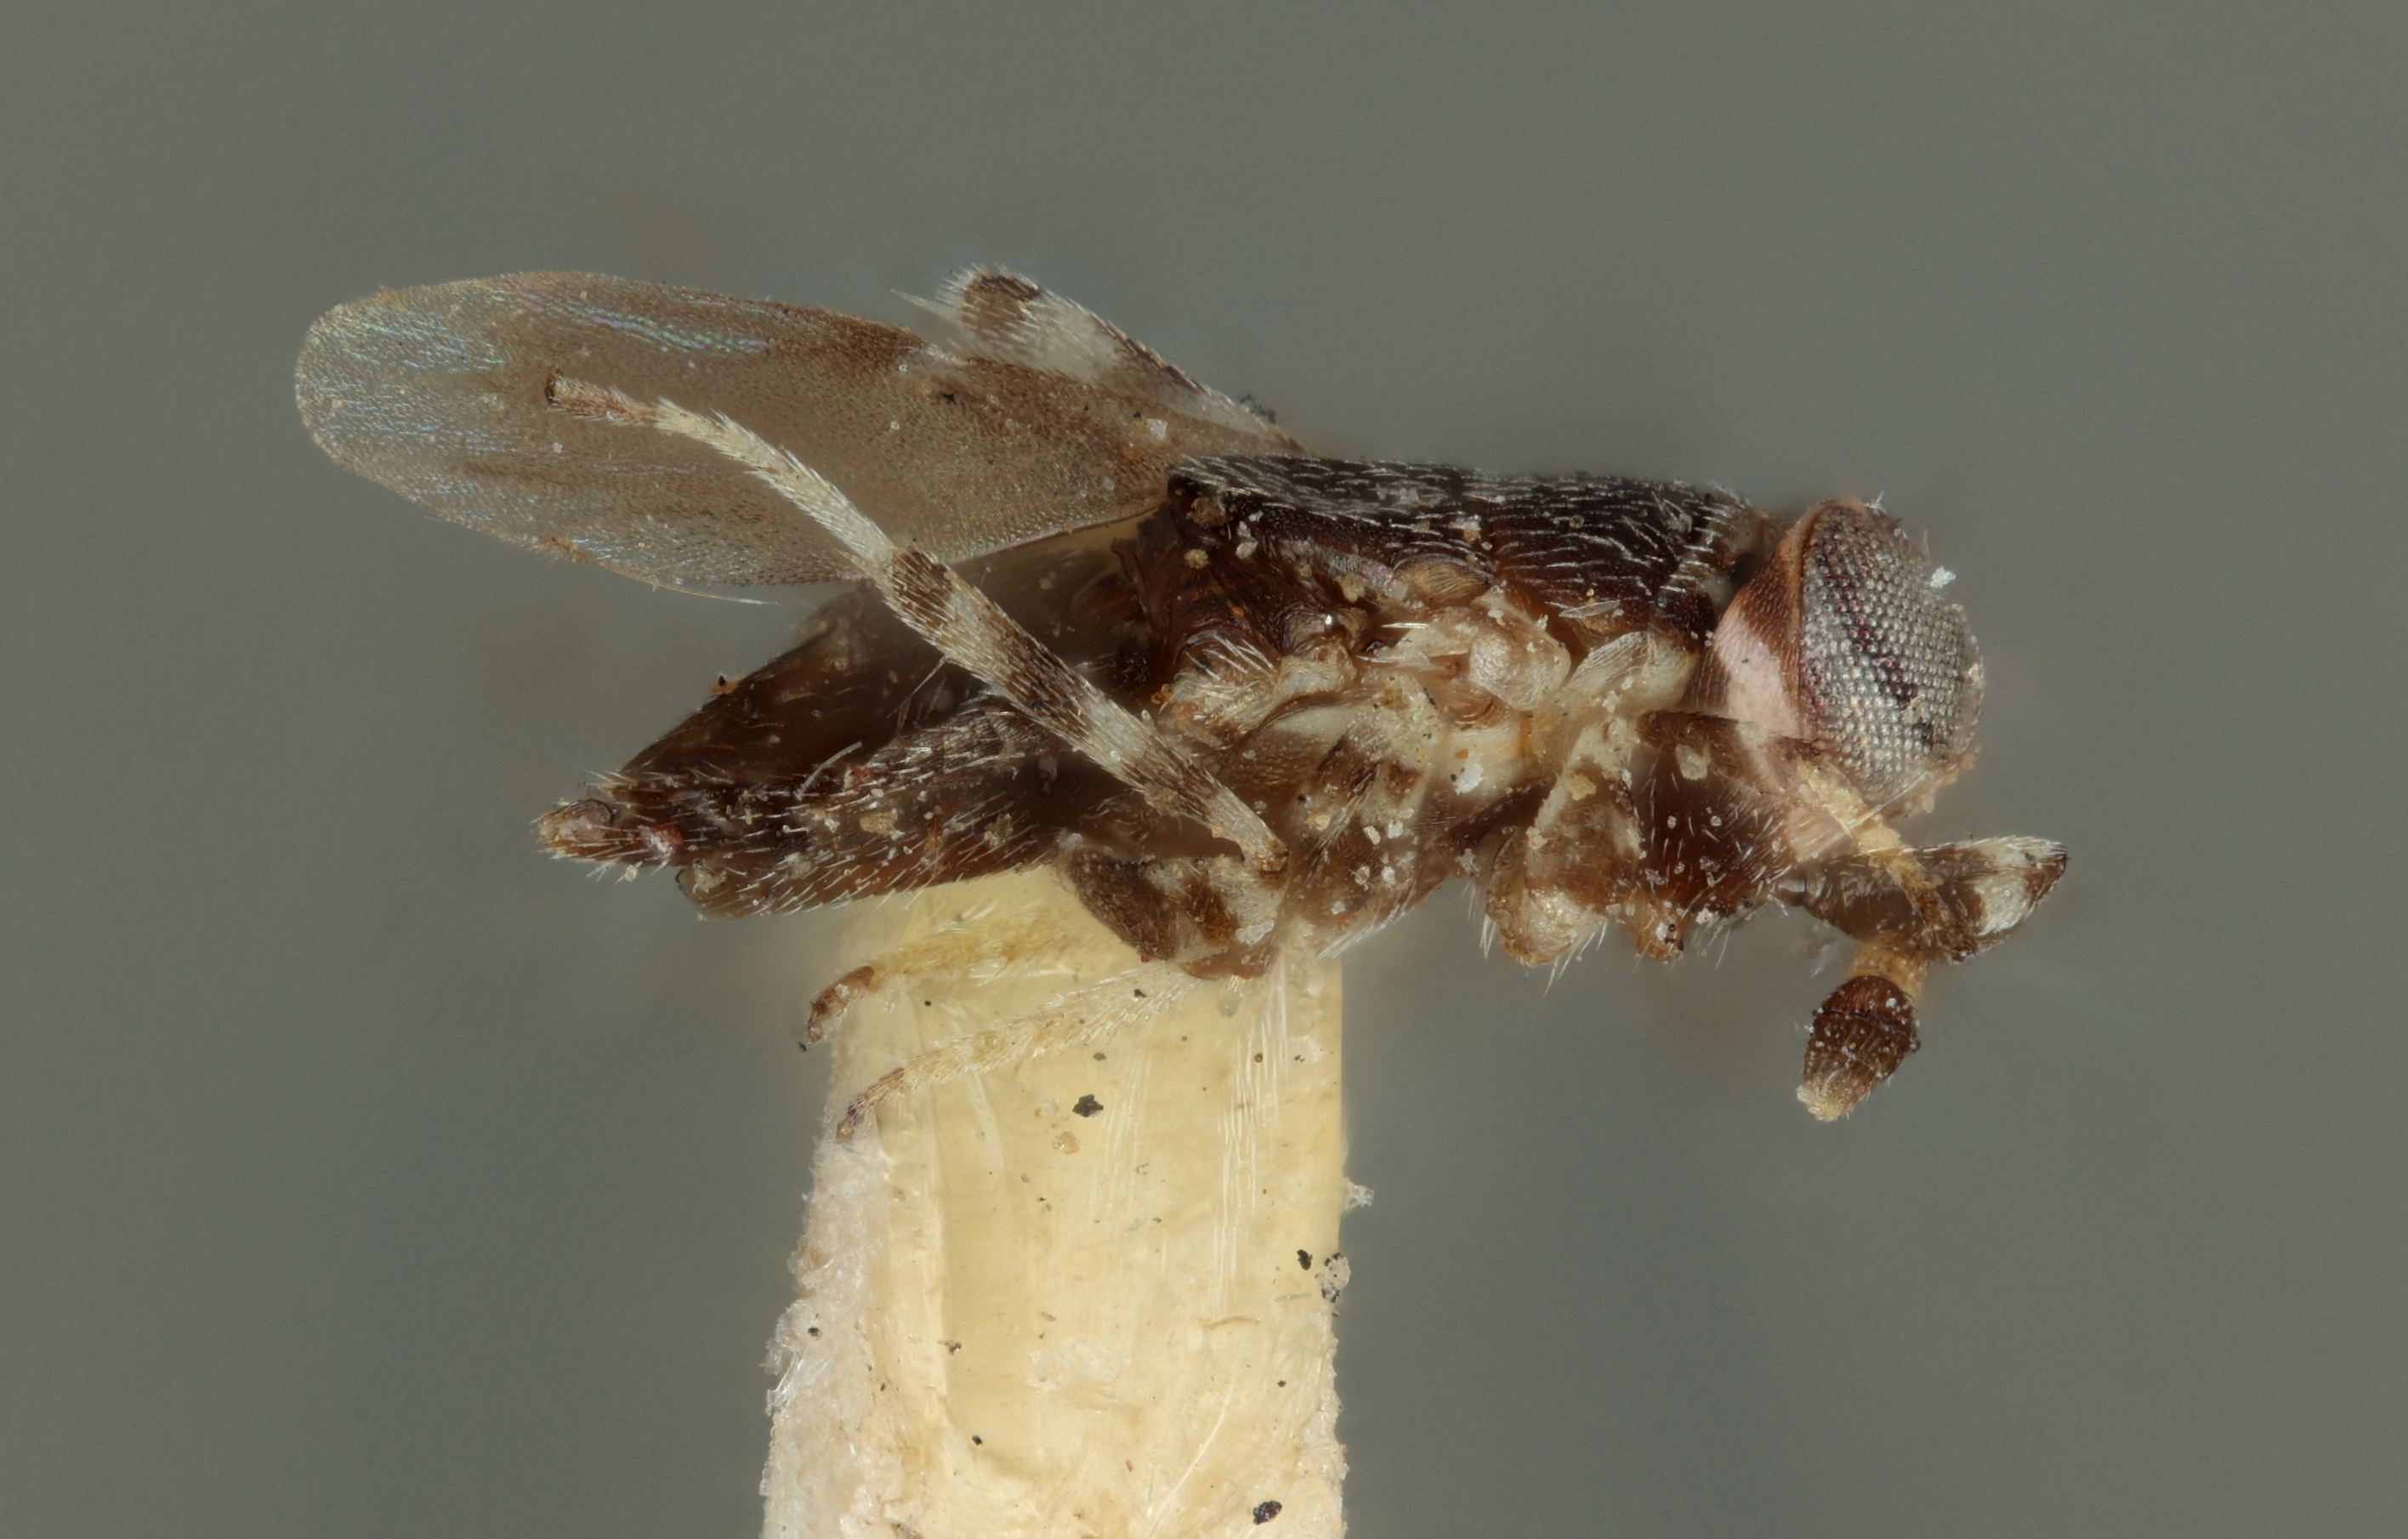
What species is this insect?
Pseudococcobius fumipennis
